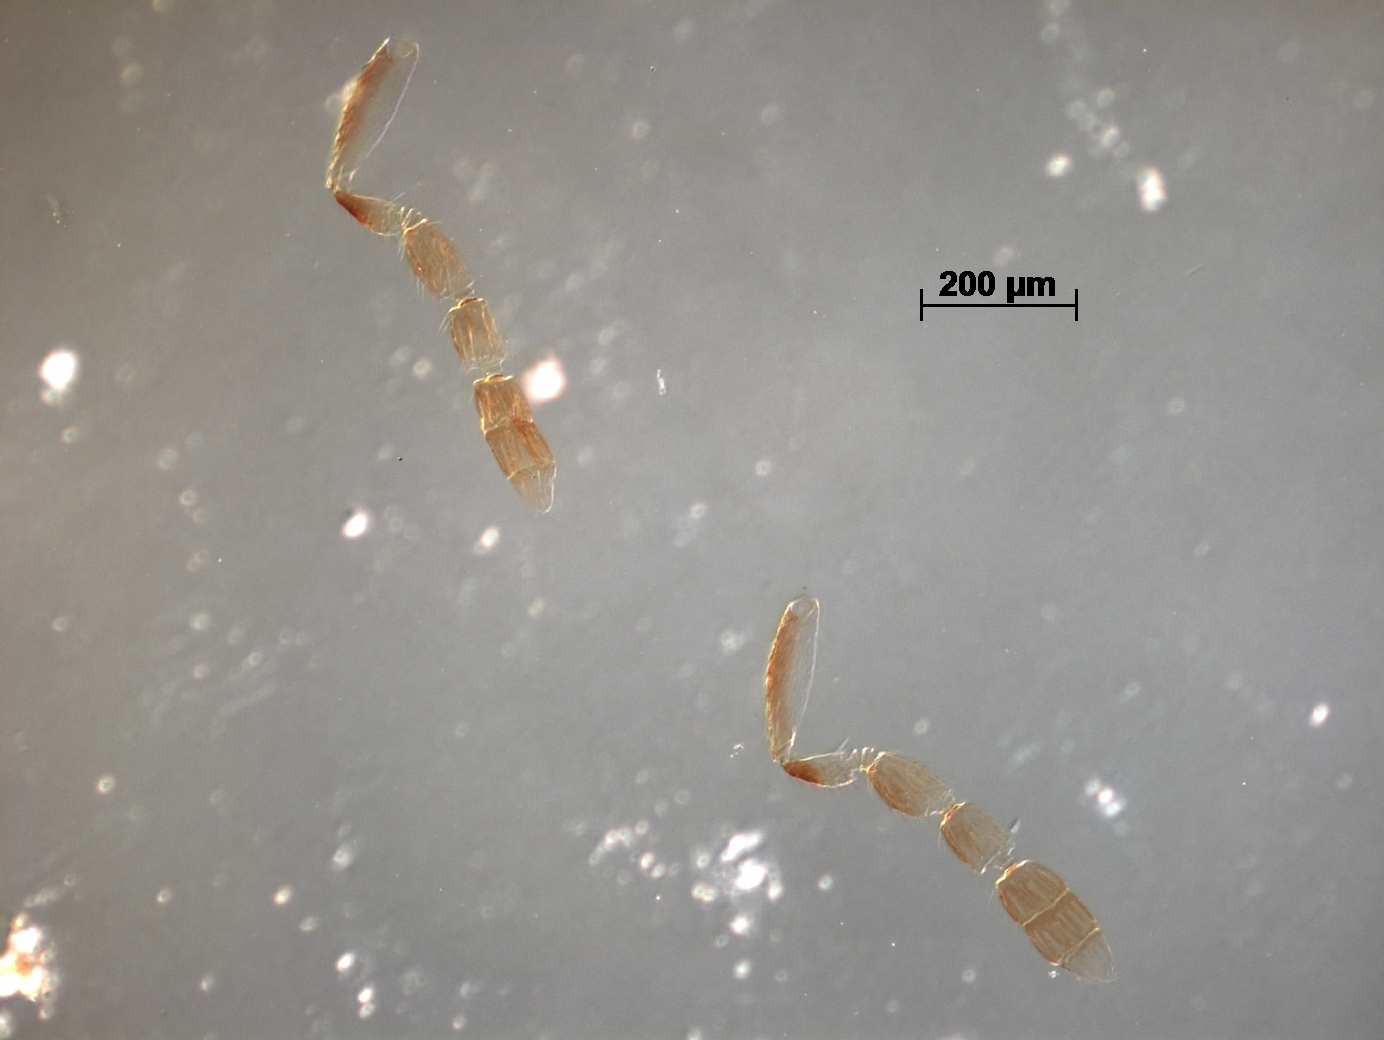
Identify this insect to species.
Scotolinx california
